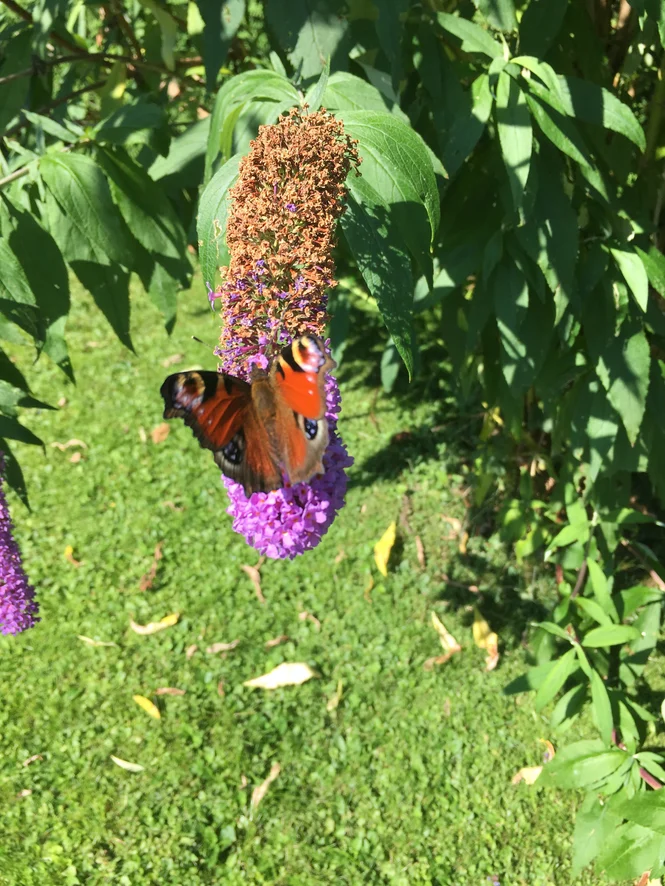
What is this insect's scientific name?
Aglais io
